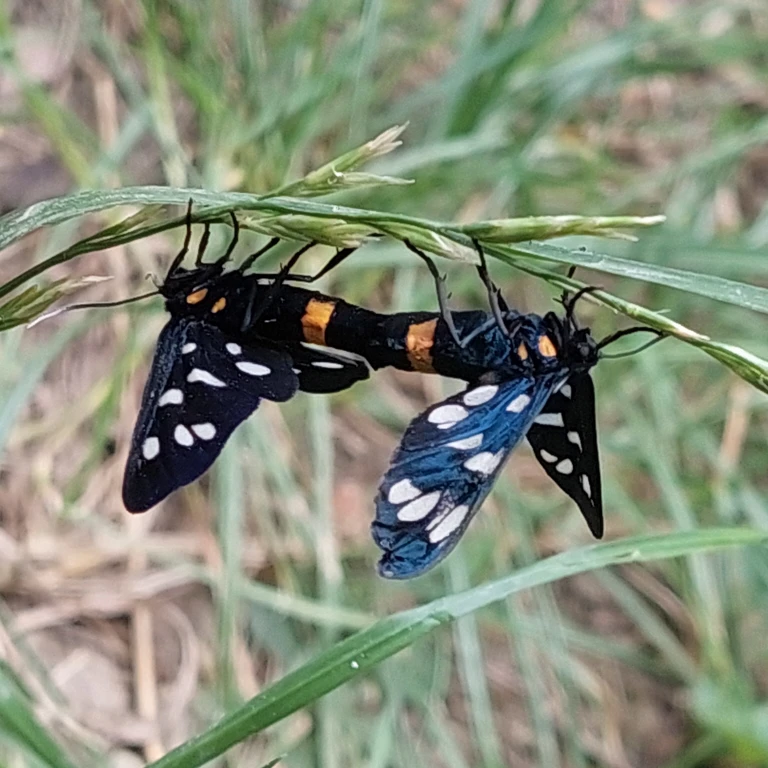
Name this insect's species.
Amata phegea
